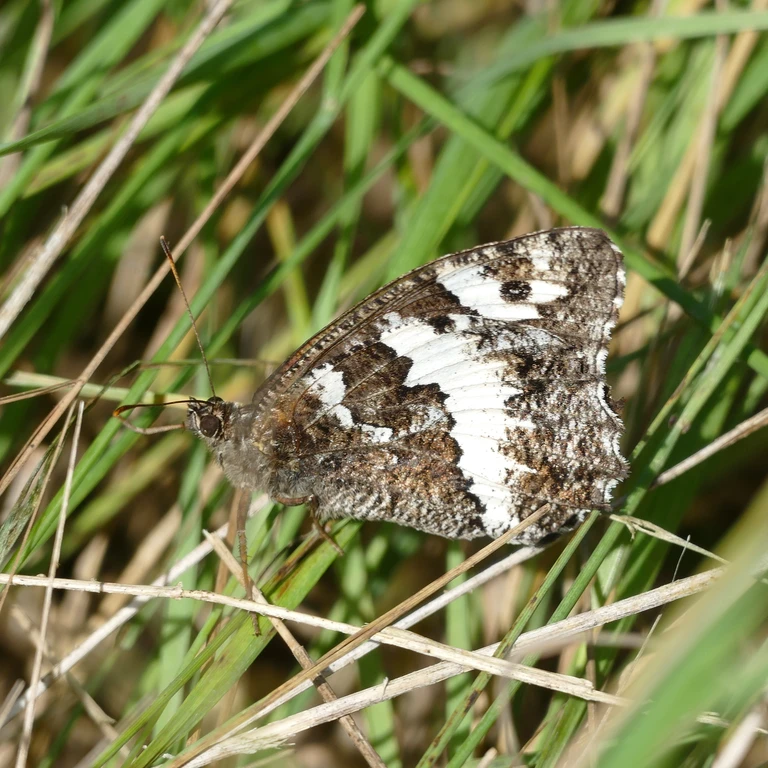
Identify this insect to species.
Brintesia circe
